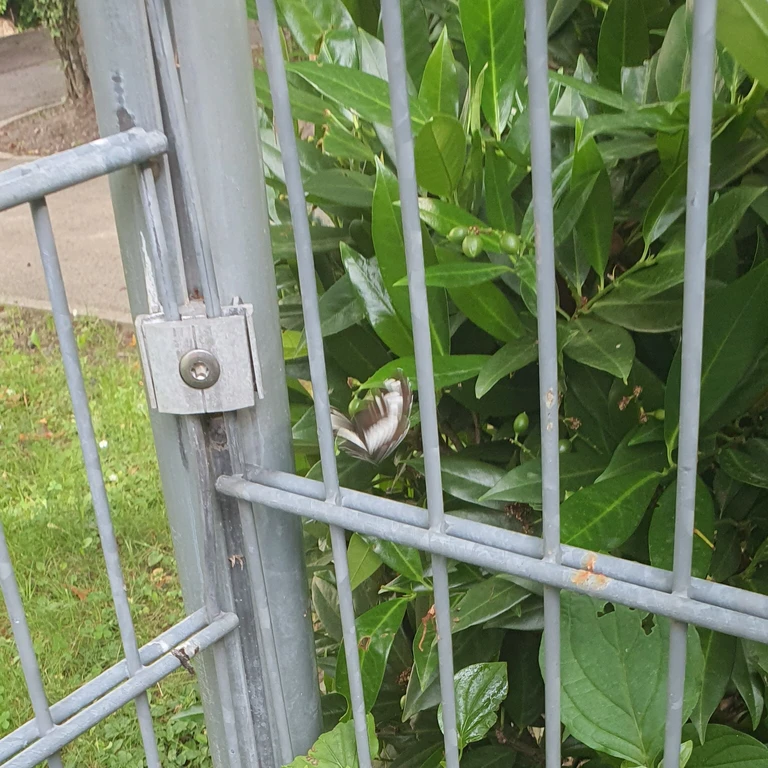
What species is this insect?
Neptis rivularis
